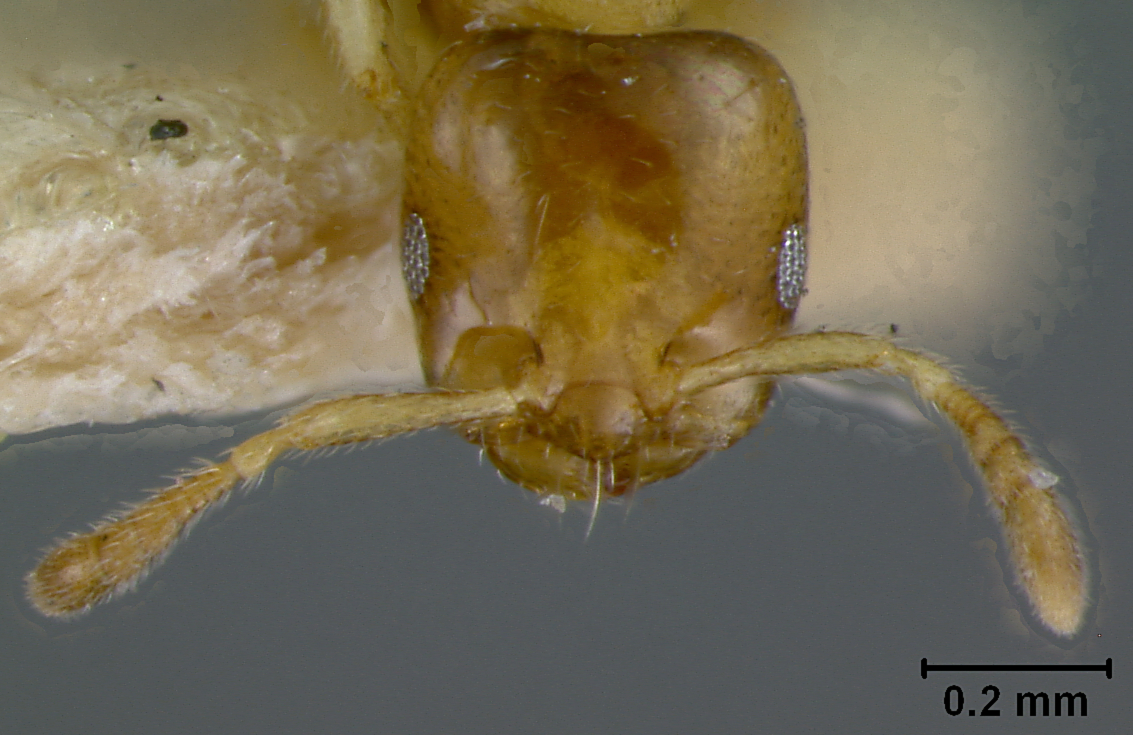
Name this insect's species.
Myrmelachista costaricensis
